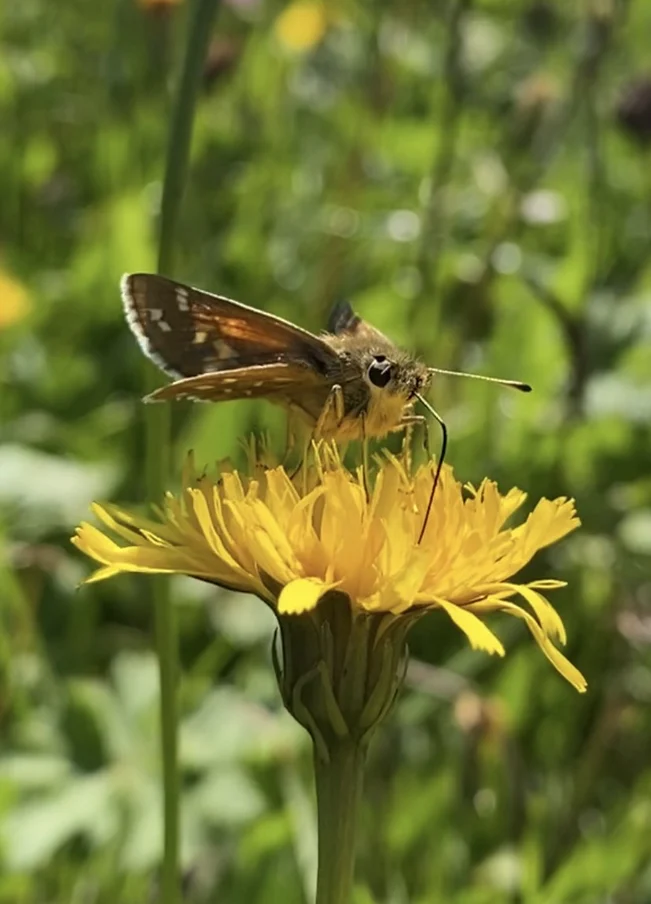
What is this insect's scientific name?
Hesperia comma
